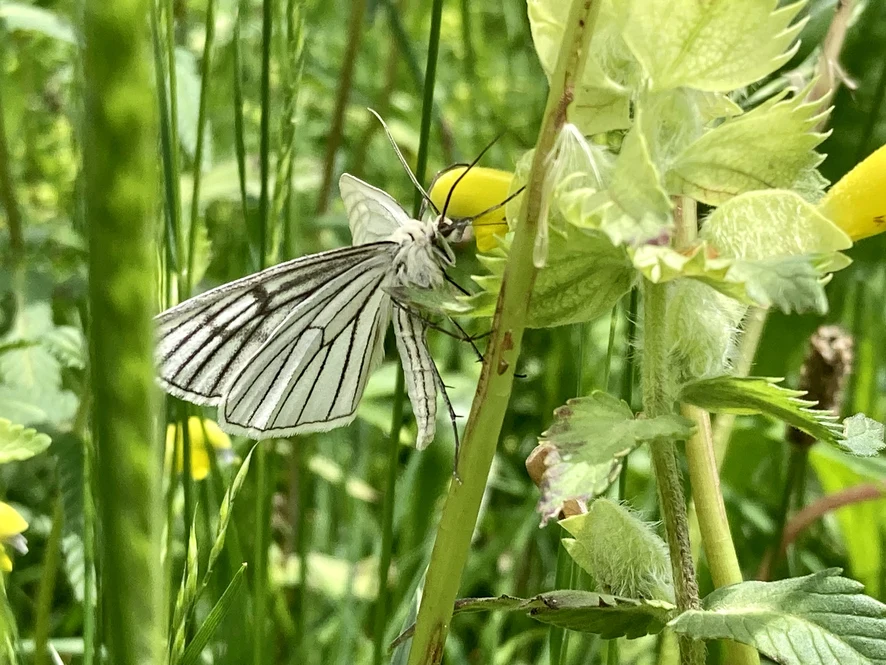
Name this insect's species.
Siona lineata
